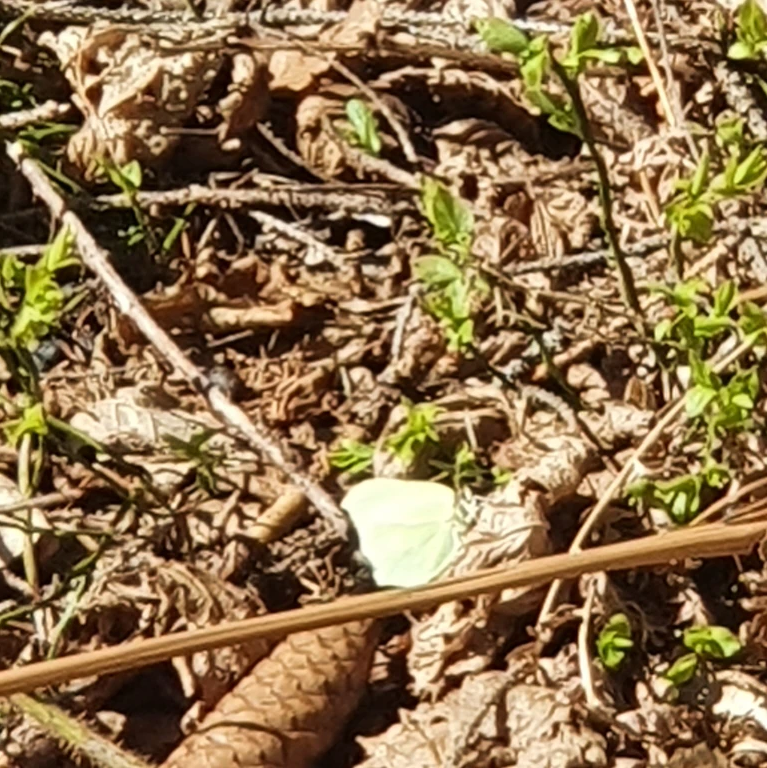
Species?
Gonepteryx rhamni
